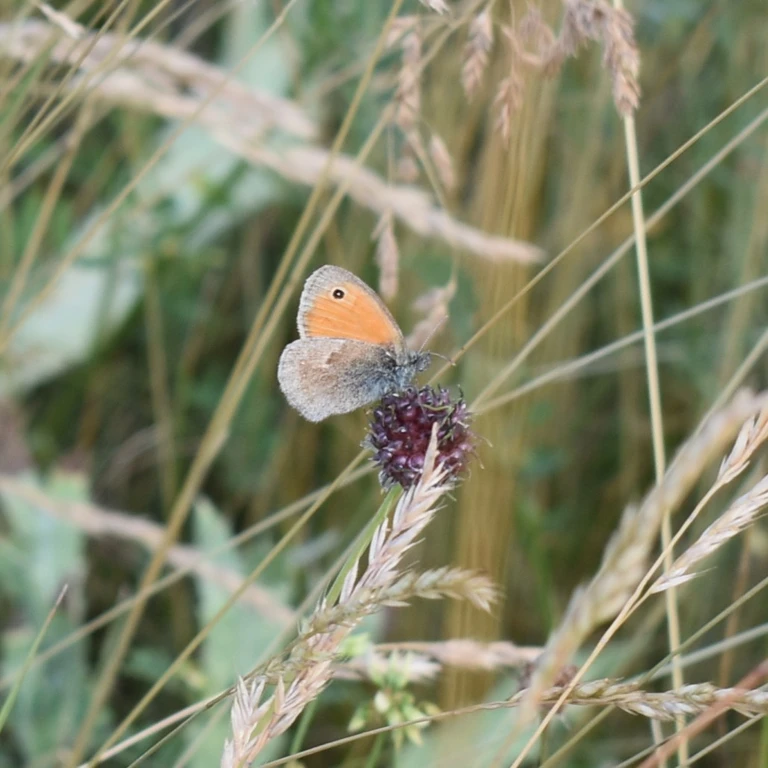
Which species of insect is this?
Coenonympha pamphilus
